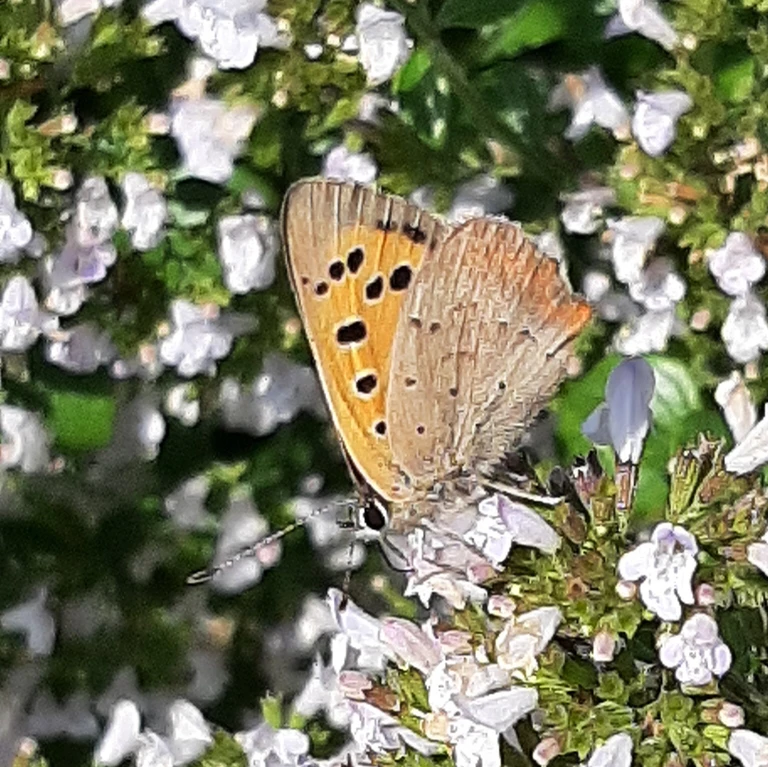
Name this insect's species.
Lycaena phlaeas
